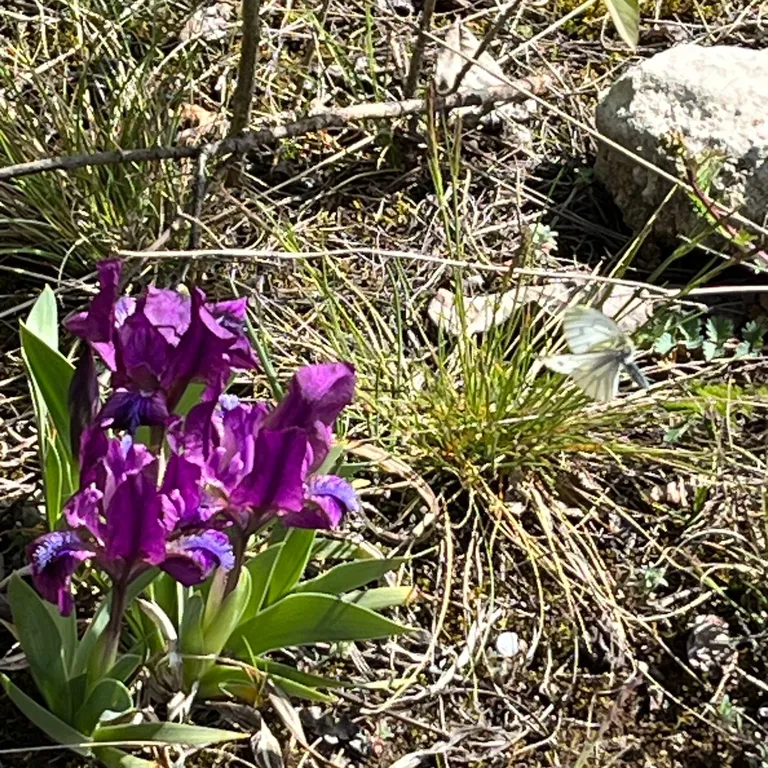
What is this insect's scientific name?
Pieris napi
